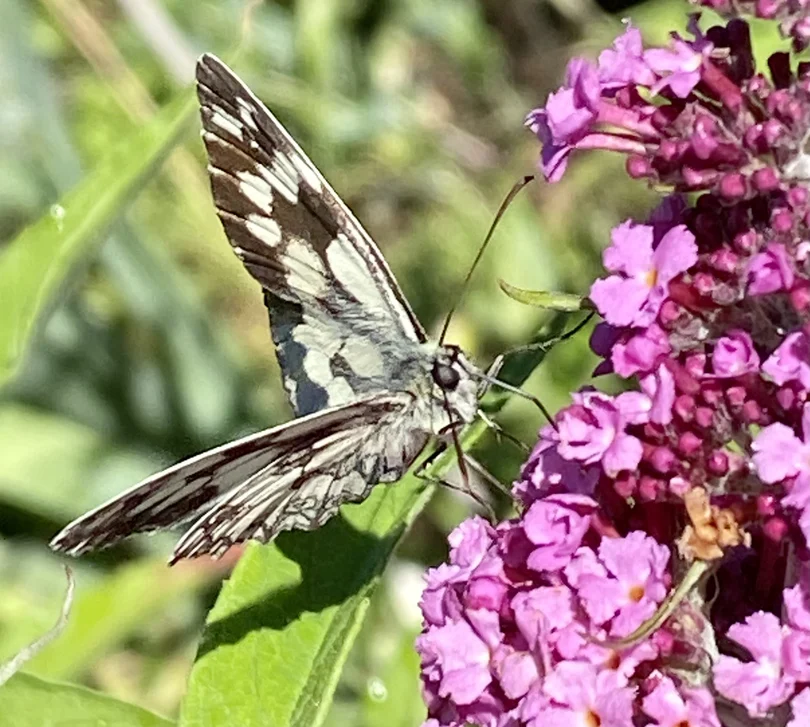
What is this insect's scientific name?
Melanargia galathea
